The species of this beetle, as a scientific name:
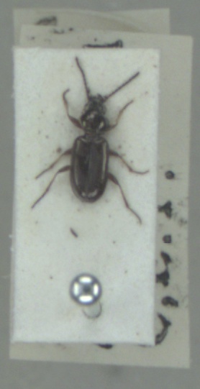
Bembidion properans
